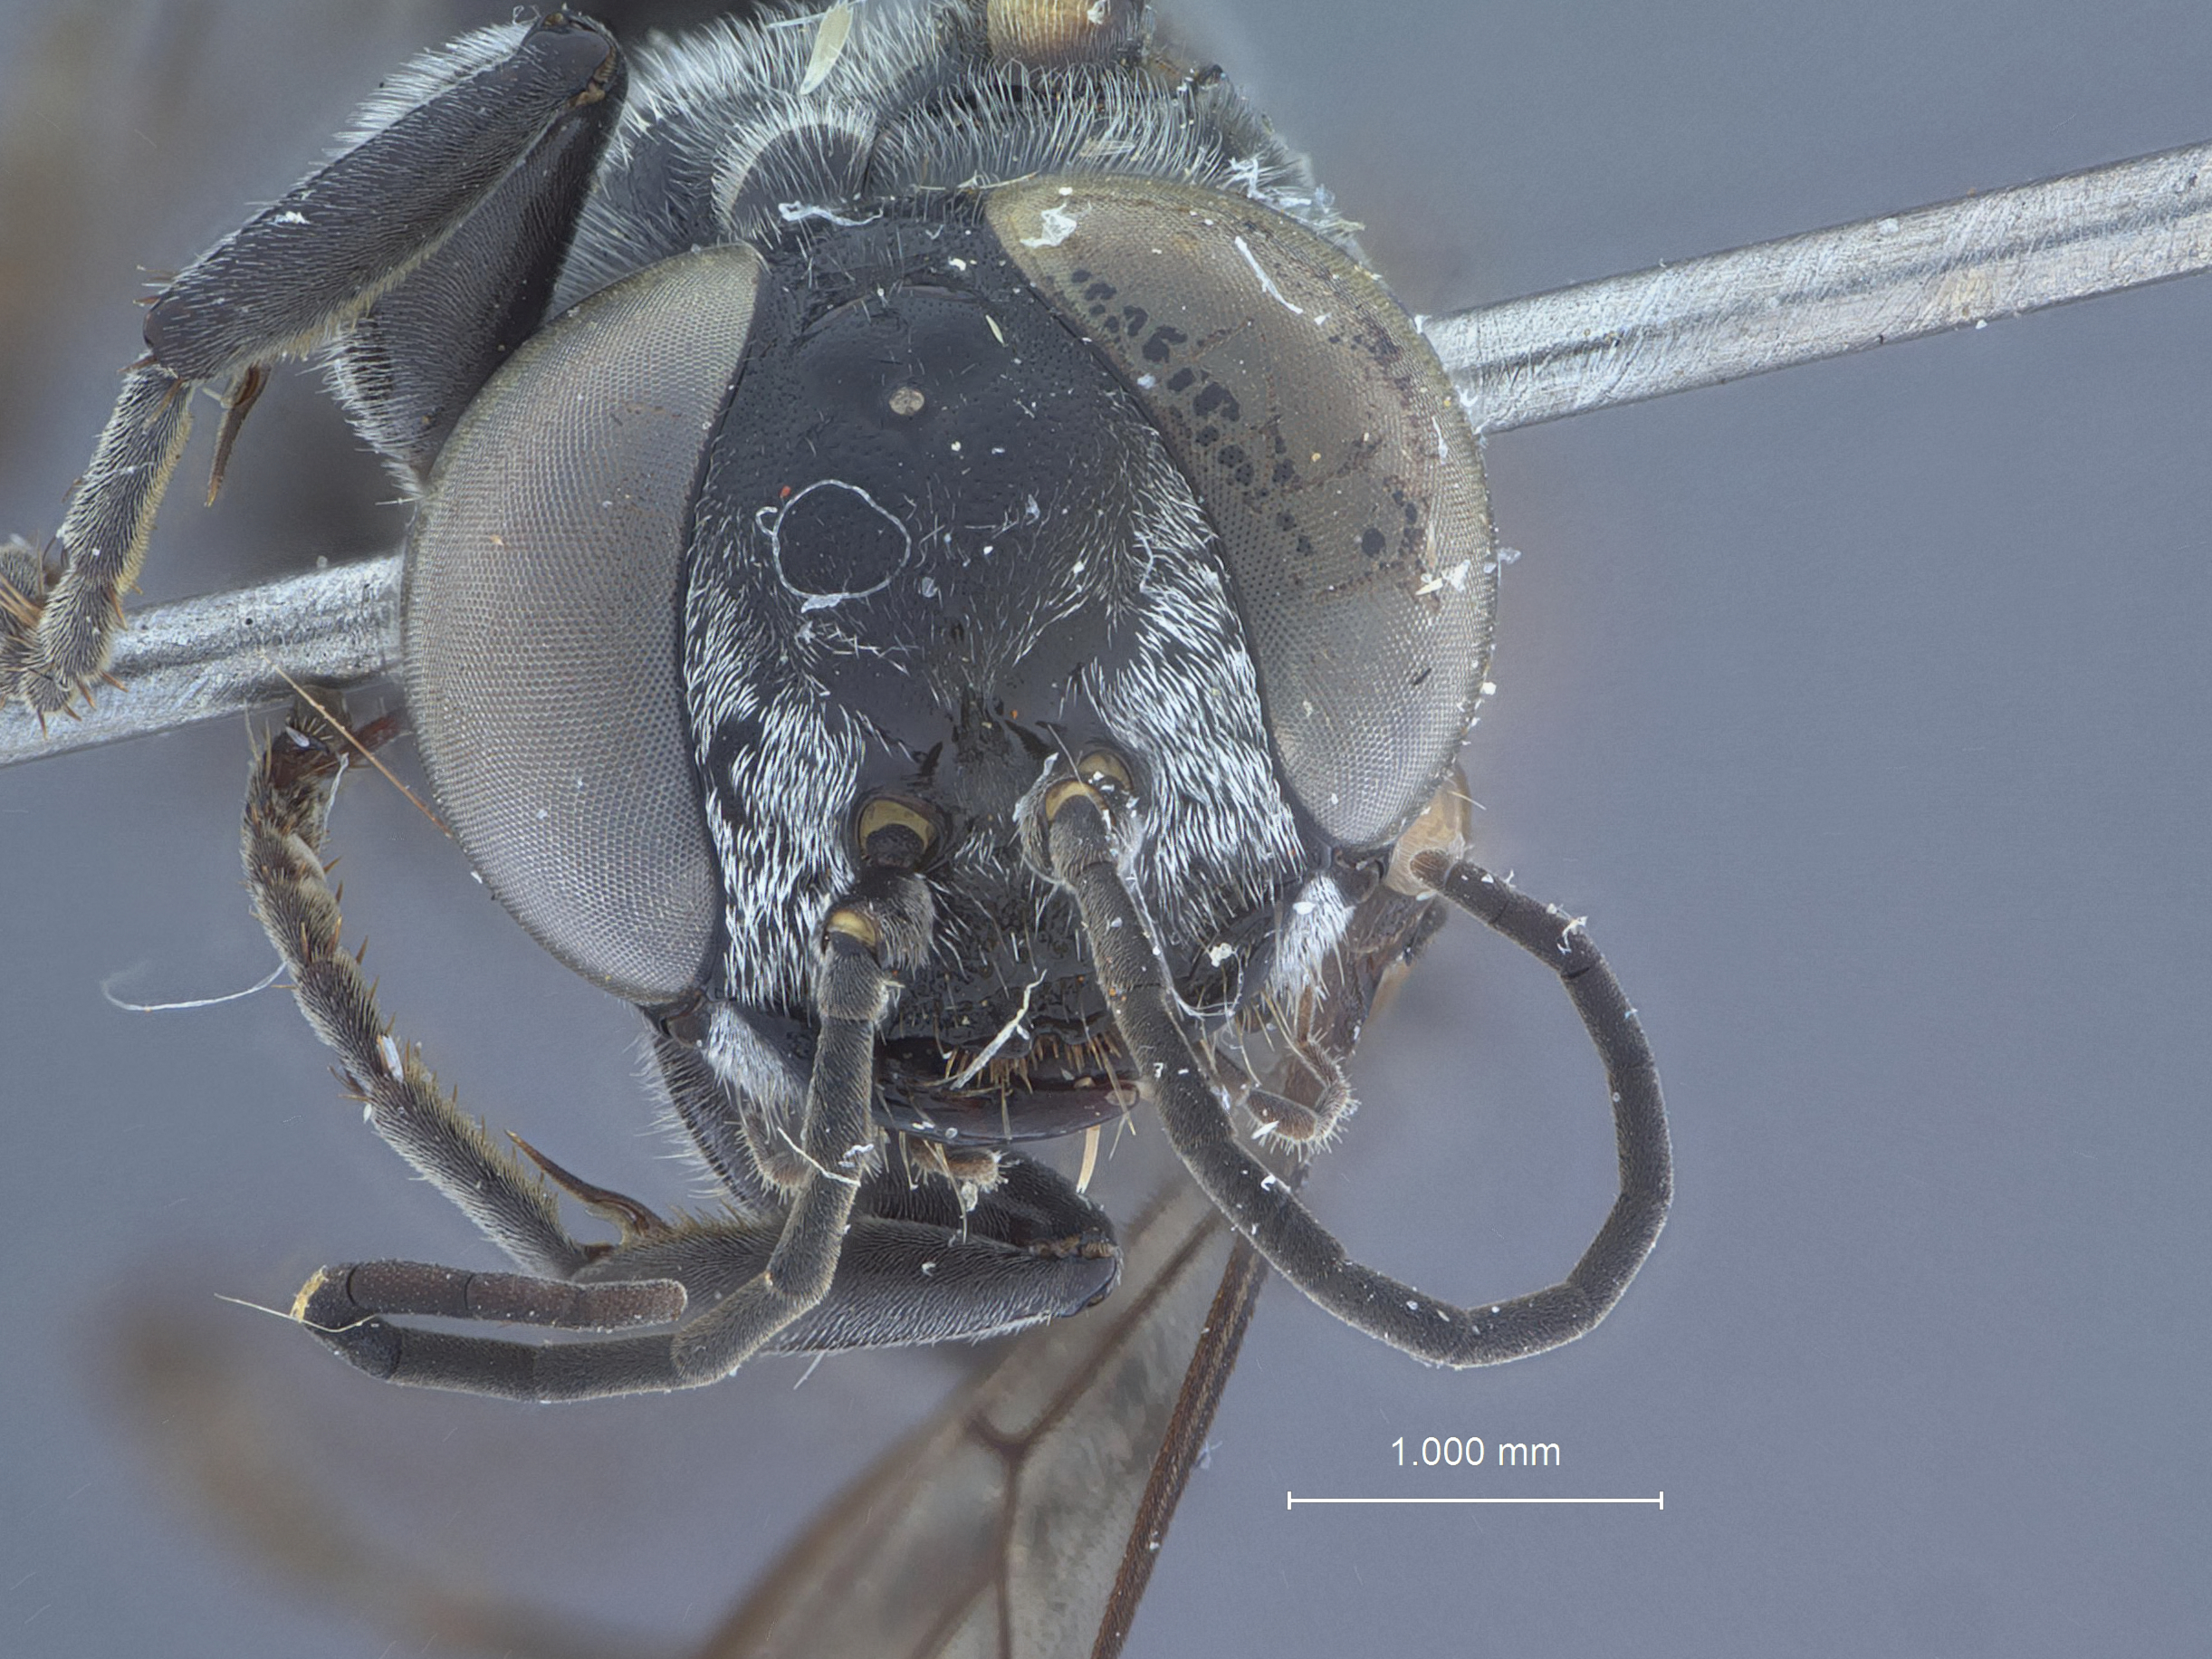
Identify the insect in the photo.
Tachysphex drymobius
